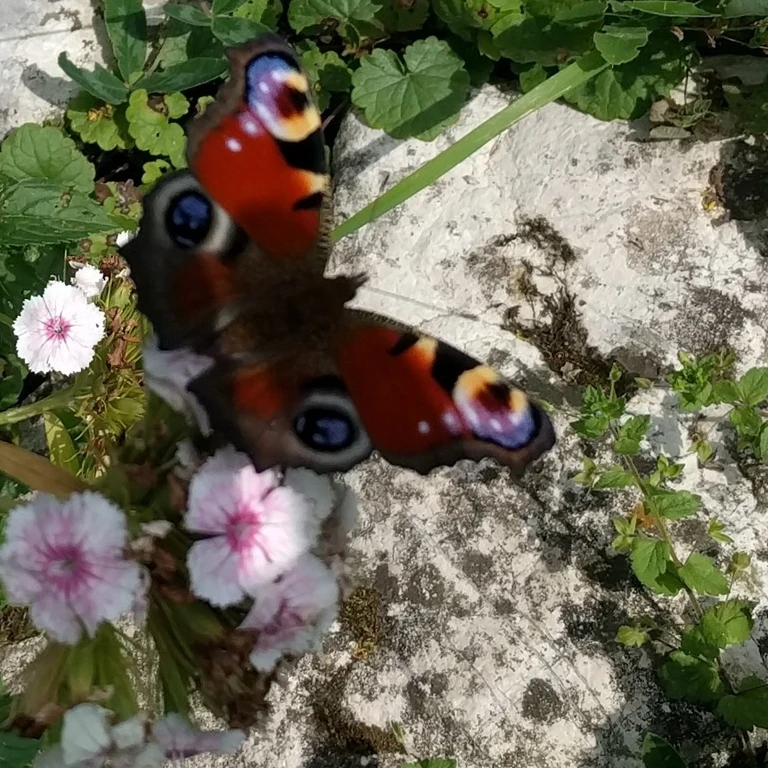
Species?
Aglais io
